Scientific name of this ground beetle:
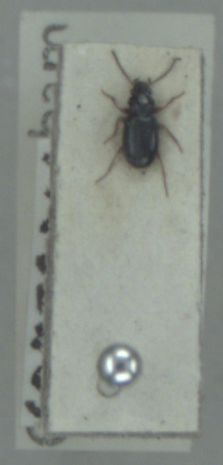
Bembidion gilvipes
